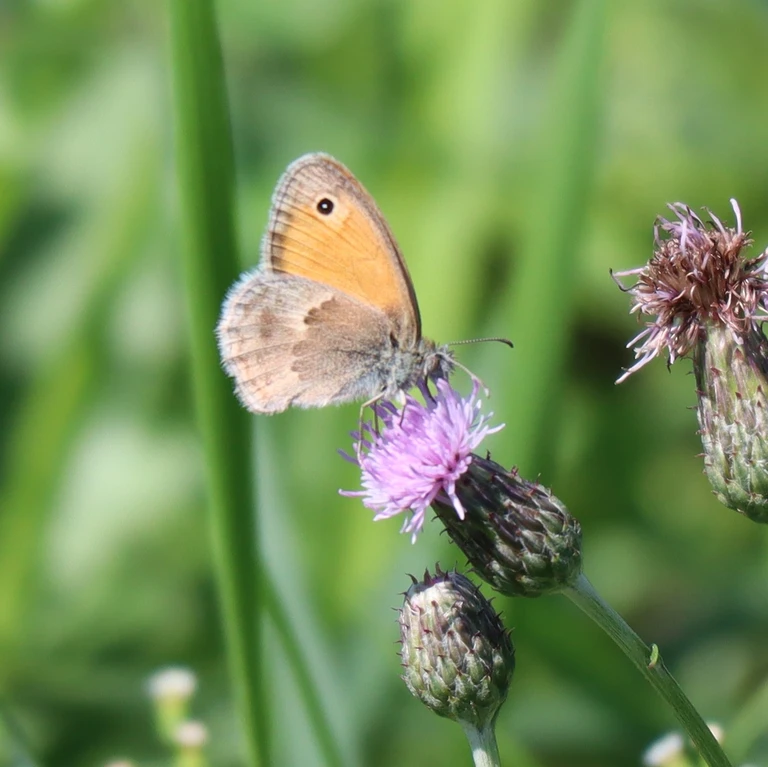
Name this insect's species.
Coenonympha pamphilus
